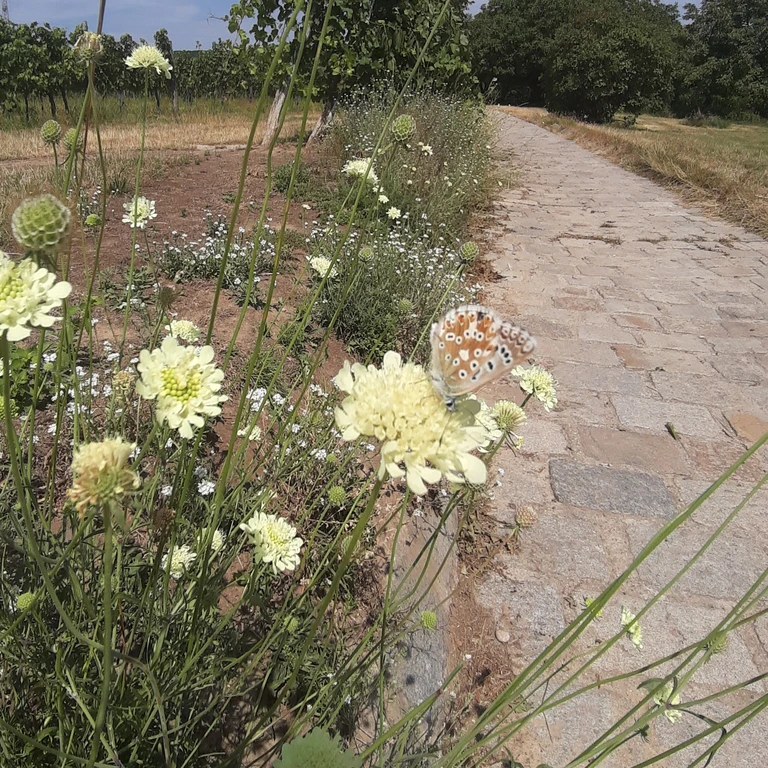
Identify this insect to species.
Lysandra coridon
